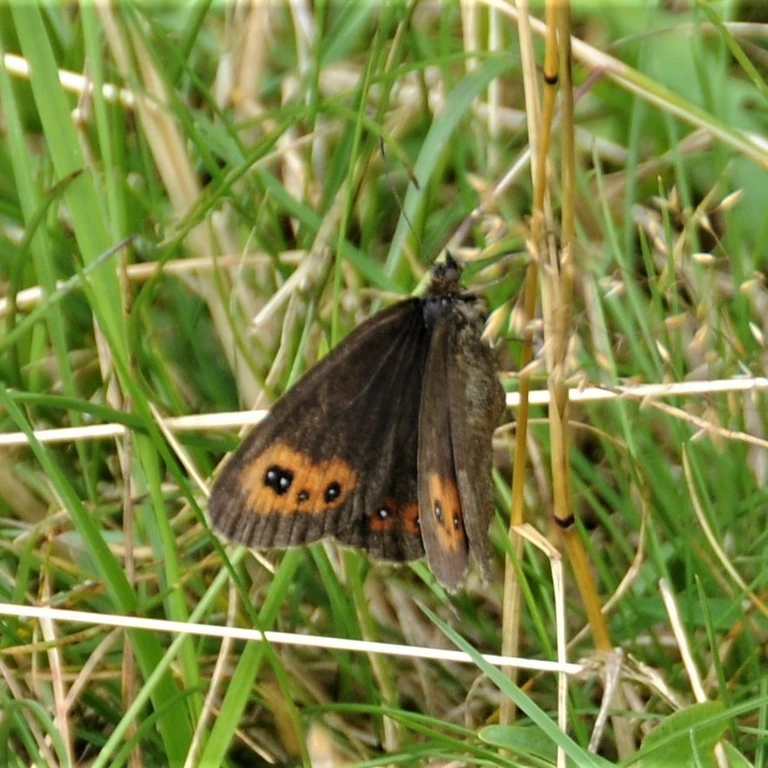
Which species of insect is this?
Erebia aethiops
